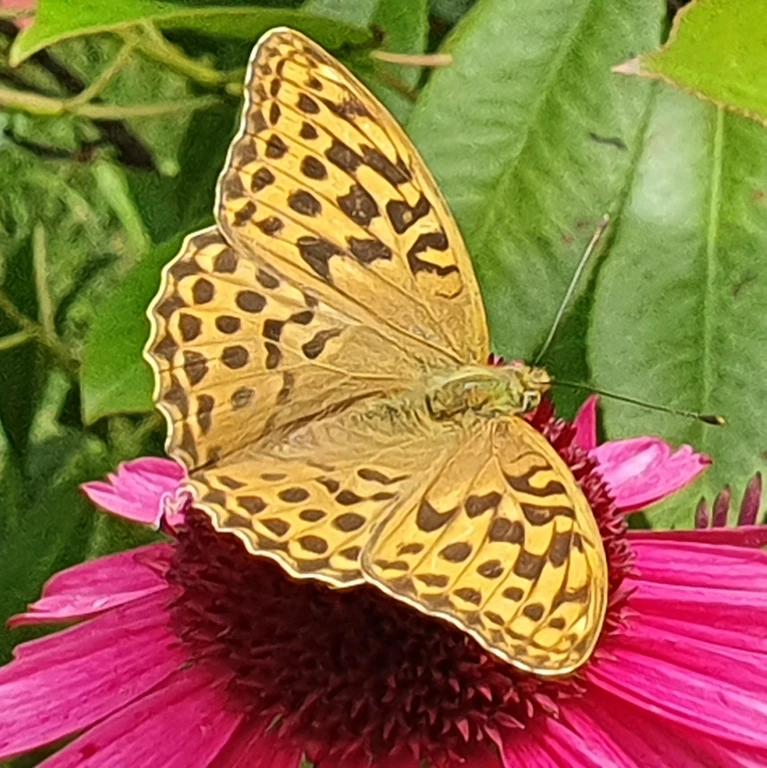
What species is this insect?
Argynnis paphia
